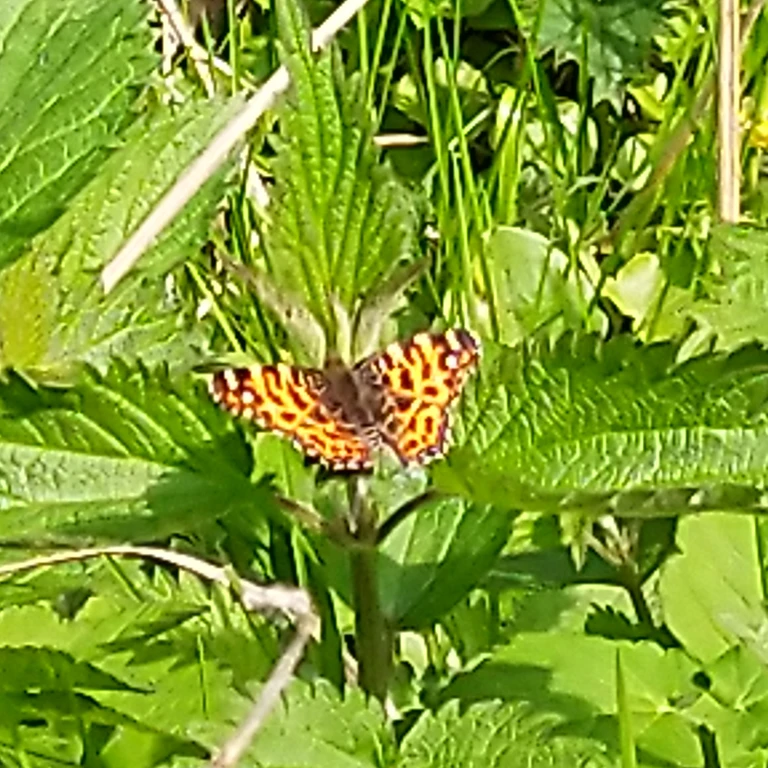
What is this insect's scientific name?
Araschnia levana
